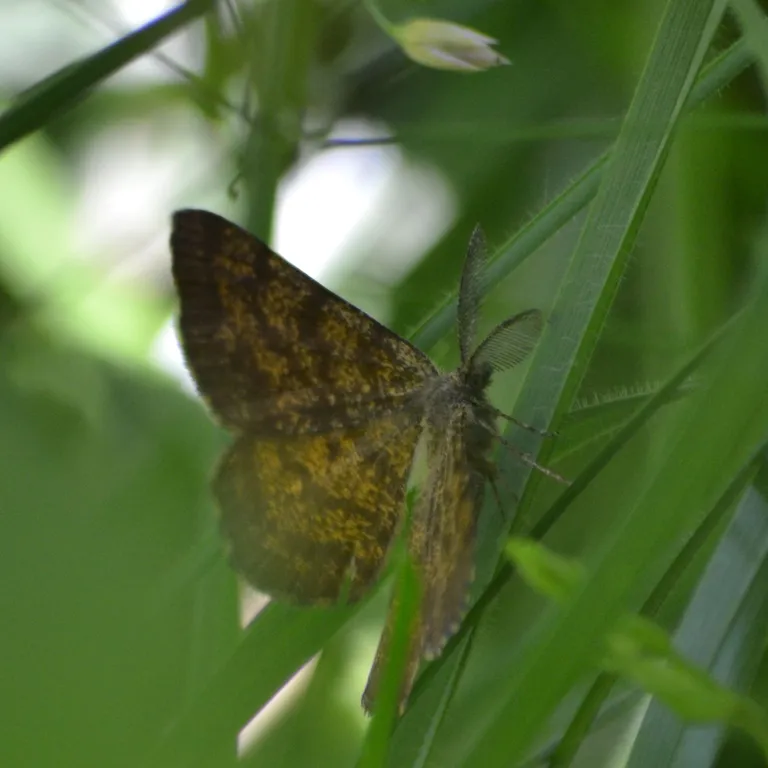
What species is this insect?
Ematurga atomaria
